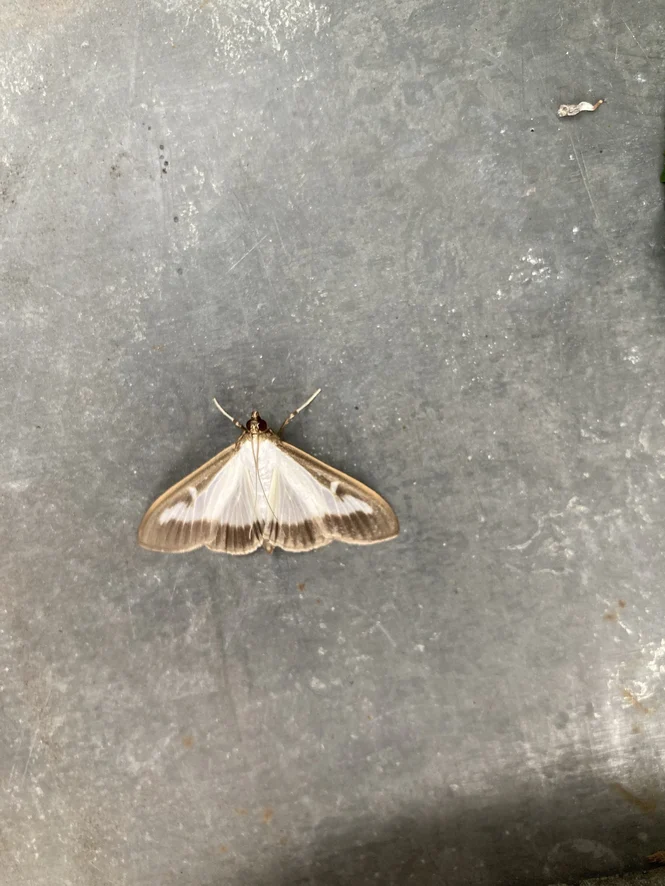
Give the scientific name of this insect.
Cydalima perspectalis
